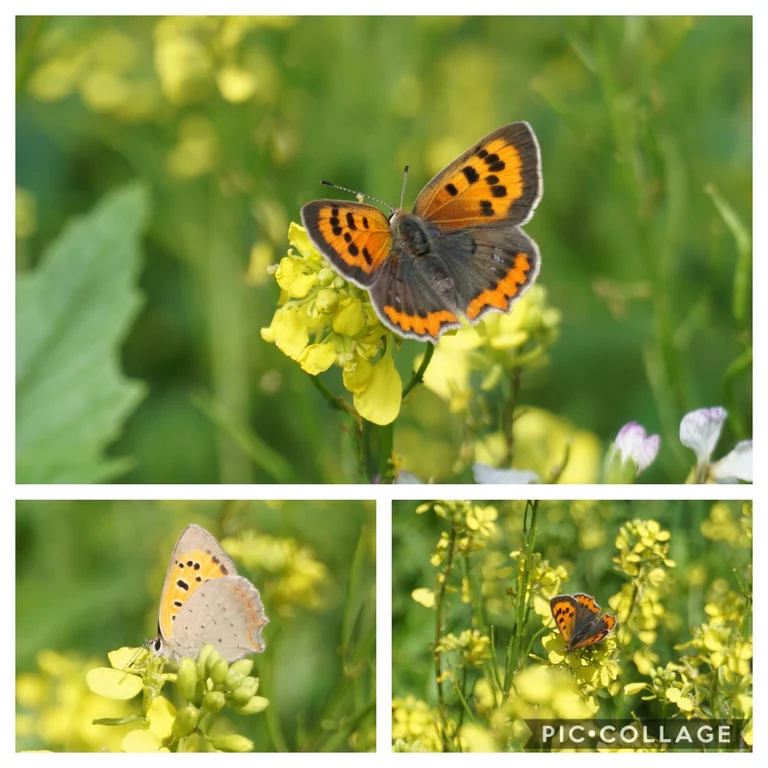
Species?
Lycaena phlaeas
